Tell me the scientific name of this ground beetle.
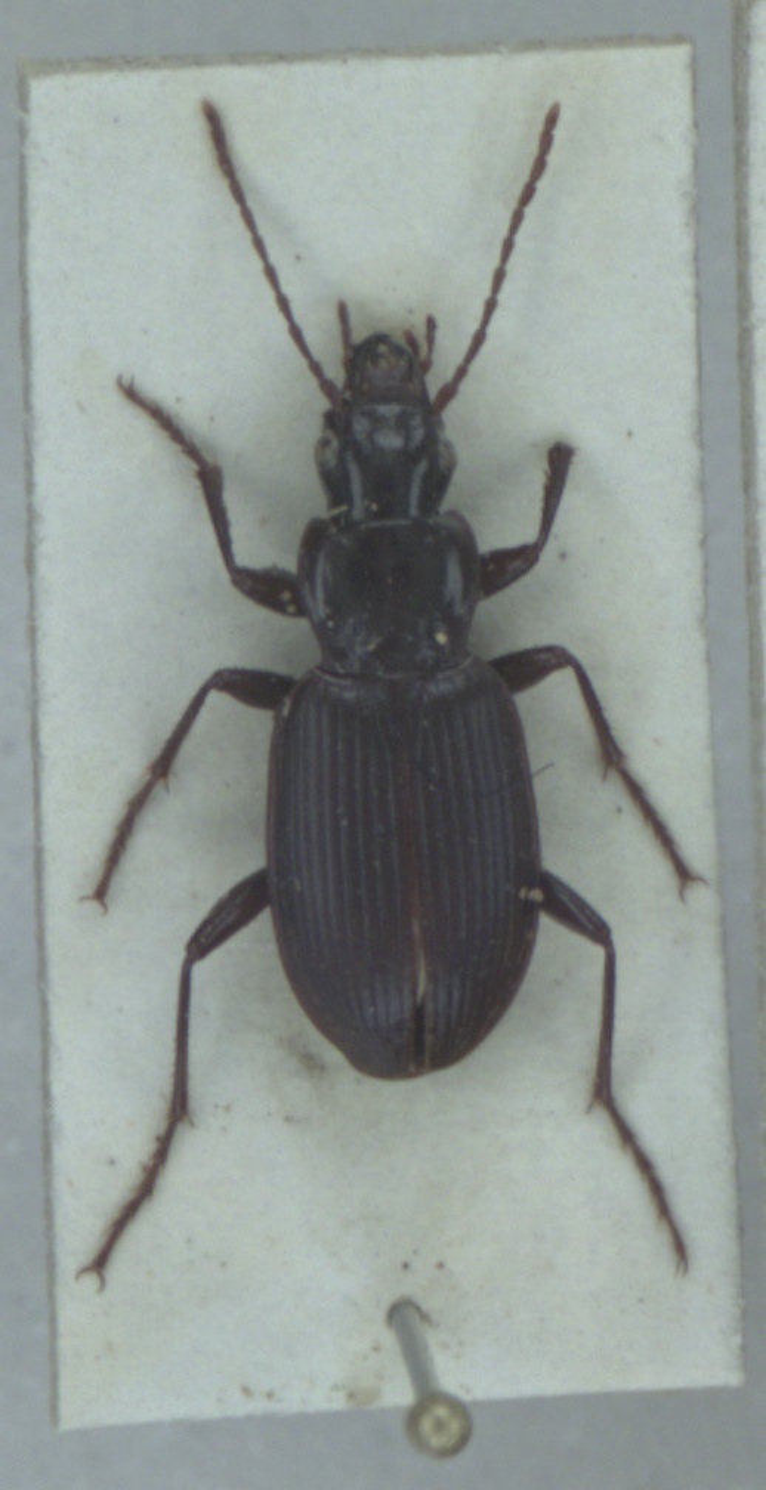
Laemostenus complanatus
